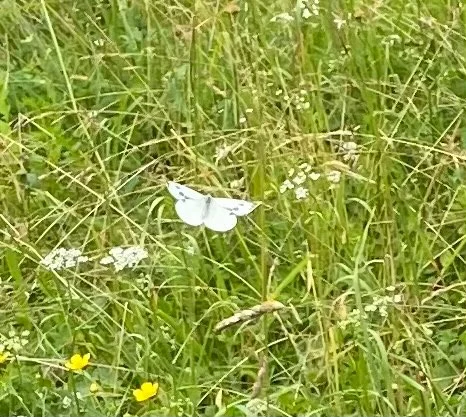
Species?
Pieris brassicae
